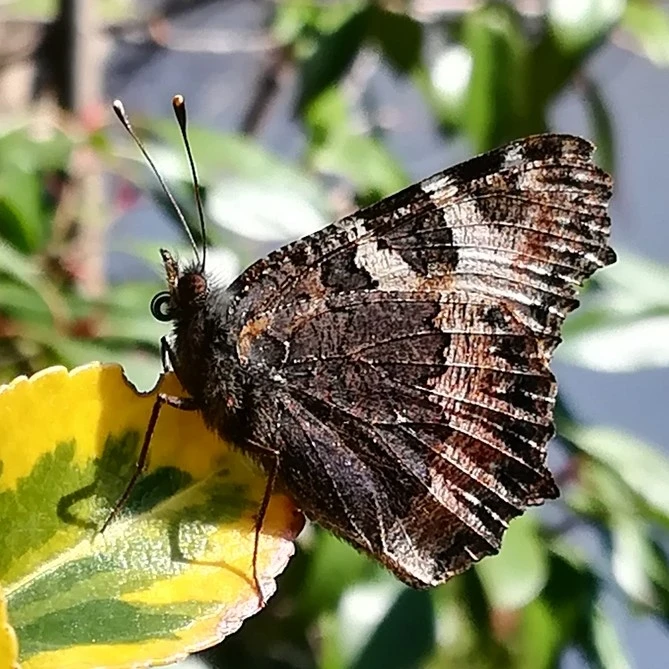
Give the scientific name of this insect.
Aglais urticae
